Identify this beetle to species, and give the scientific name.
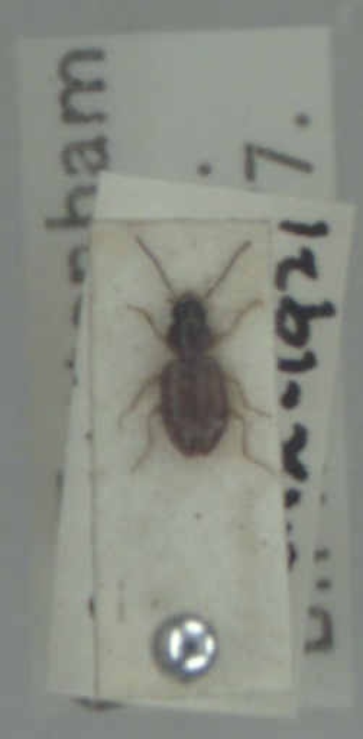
Bembidion assimile
